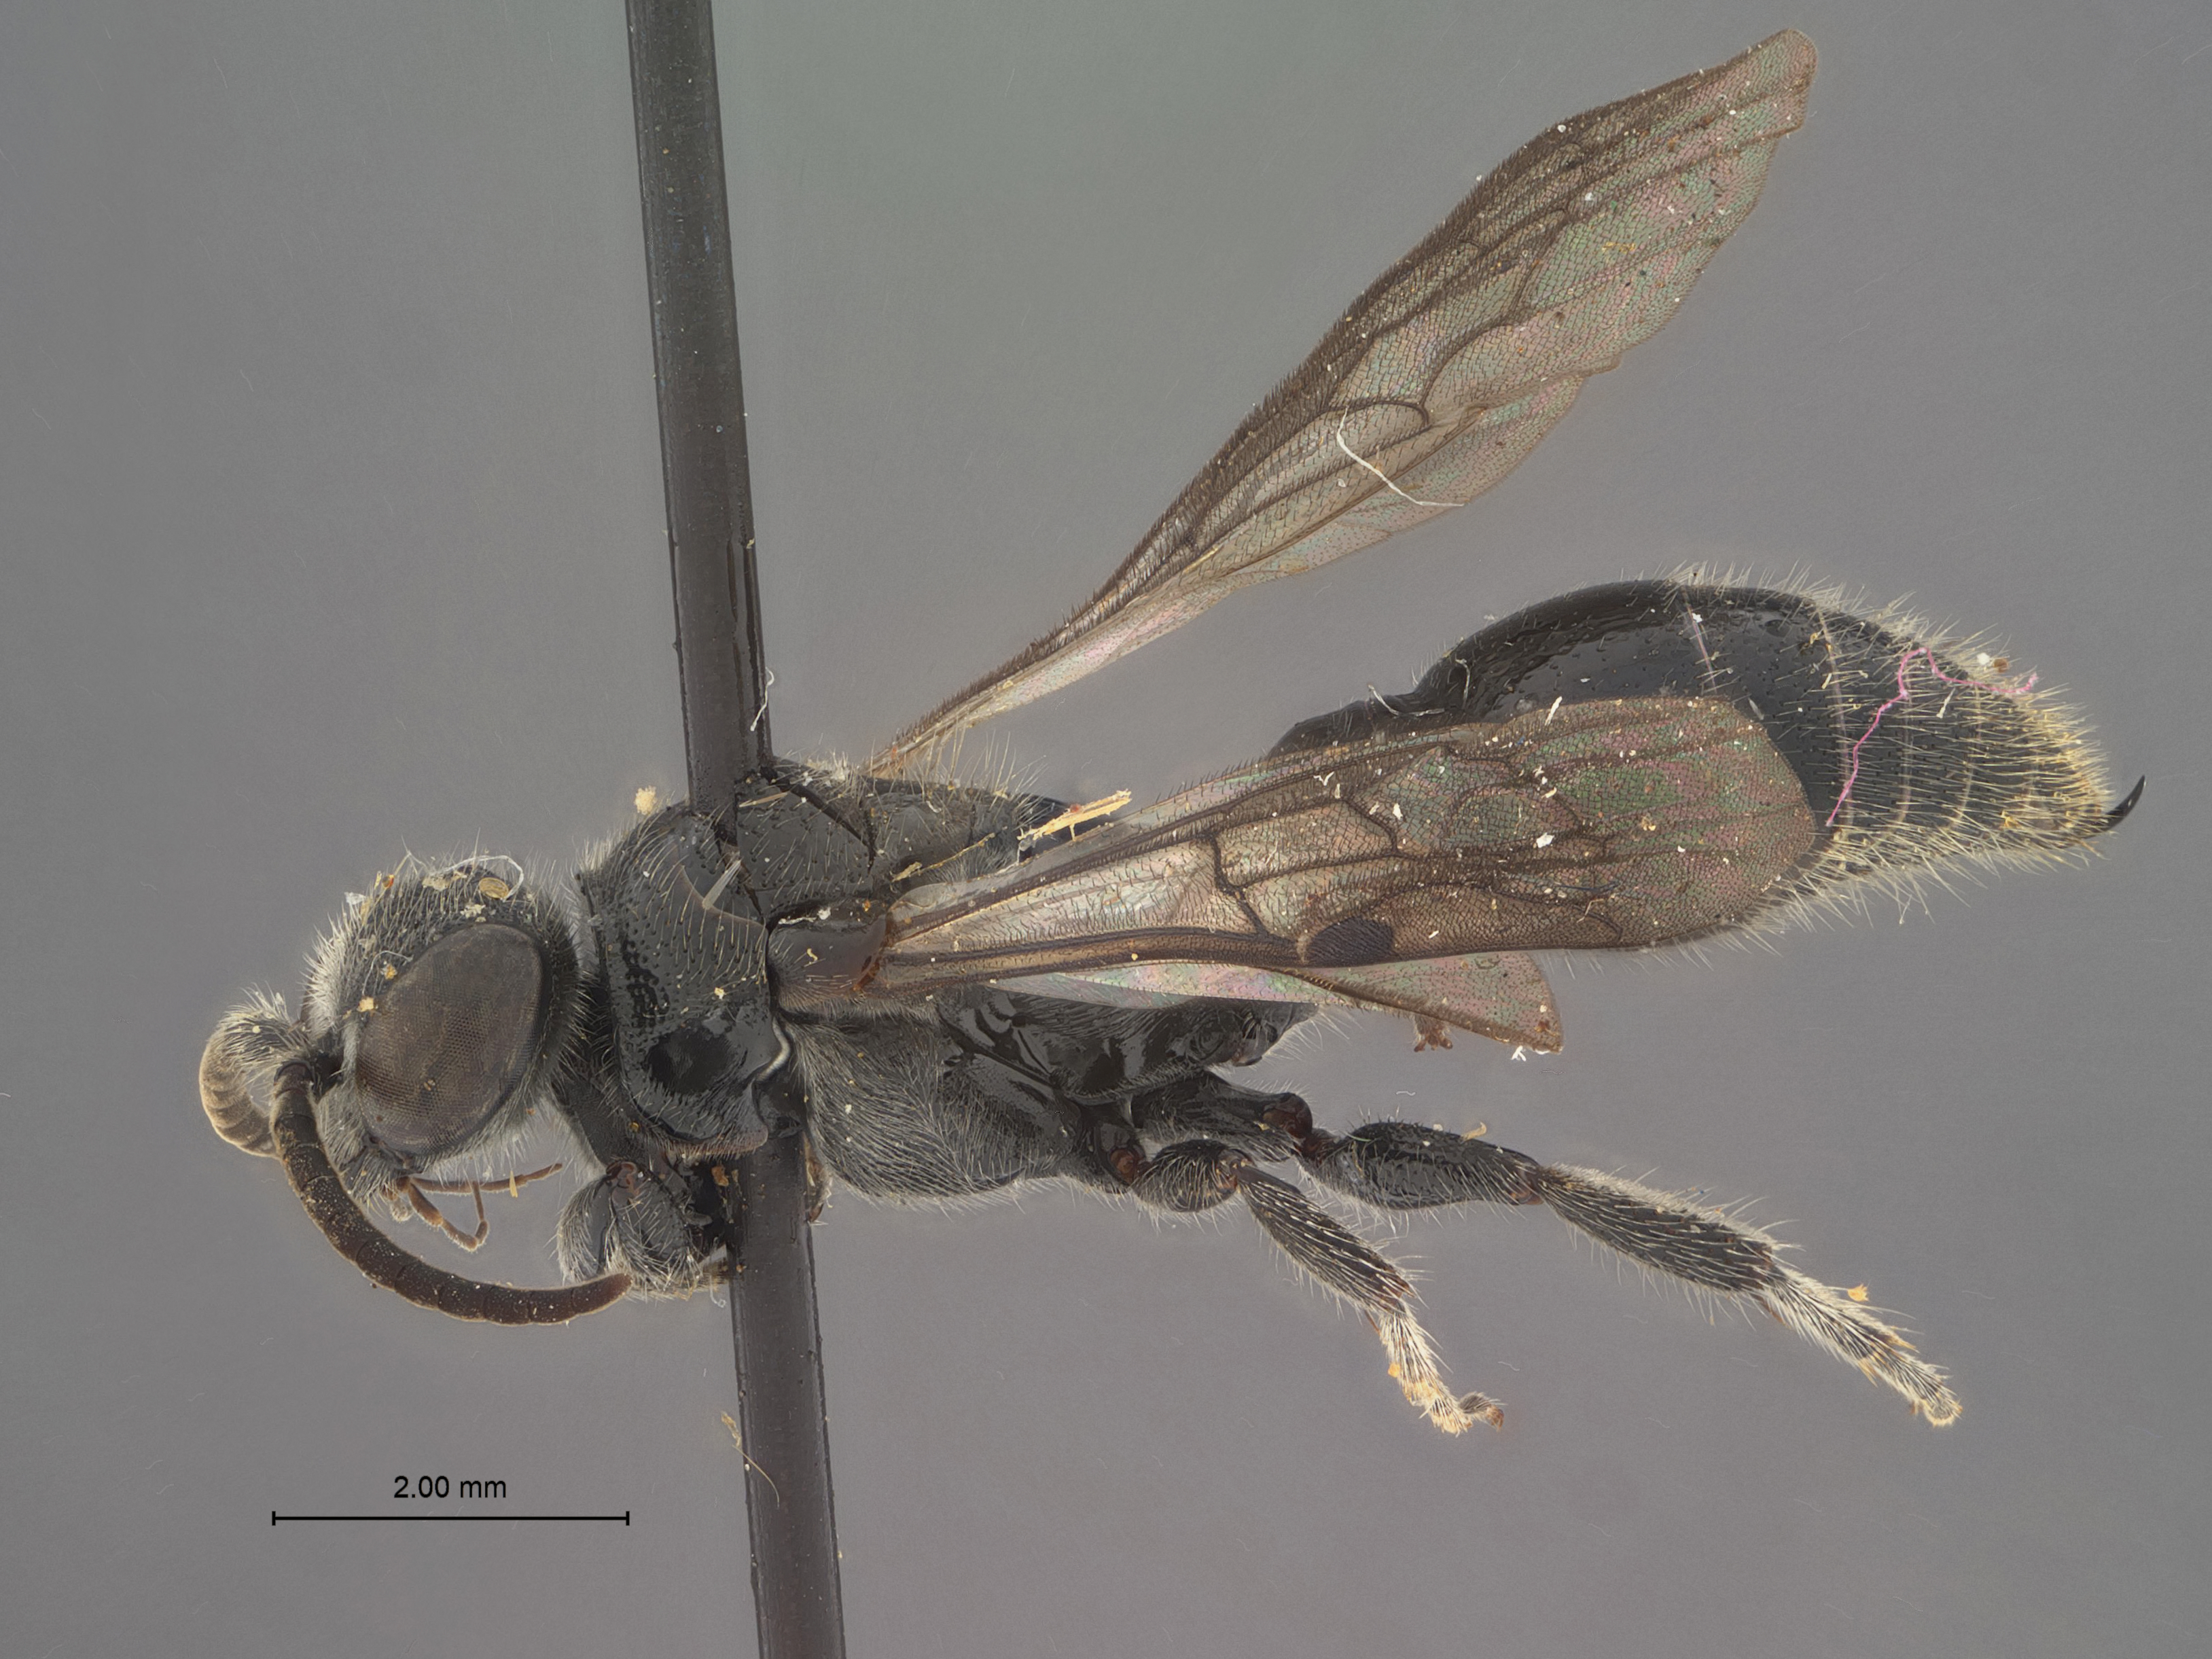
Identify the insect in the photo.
Tiphia rettenmeyeri
